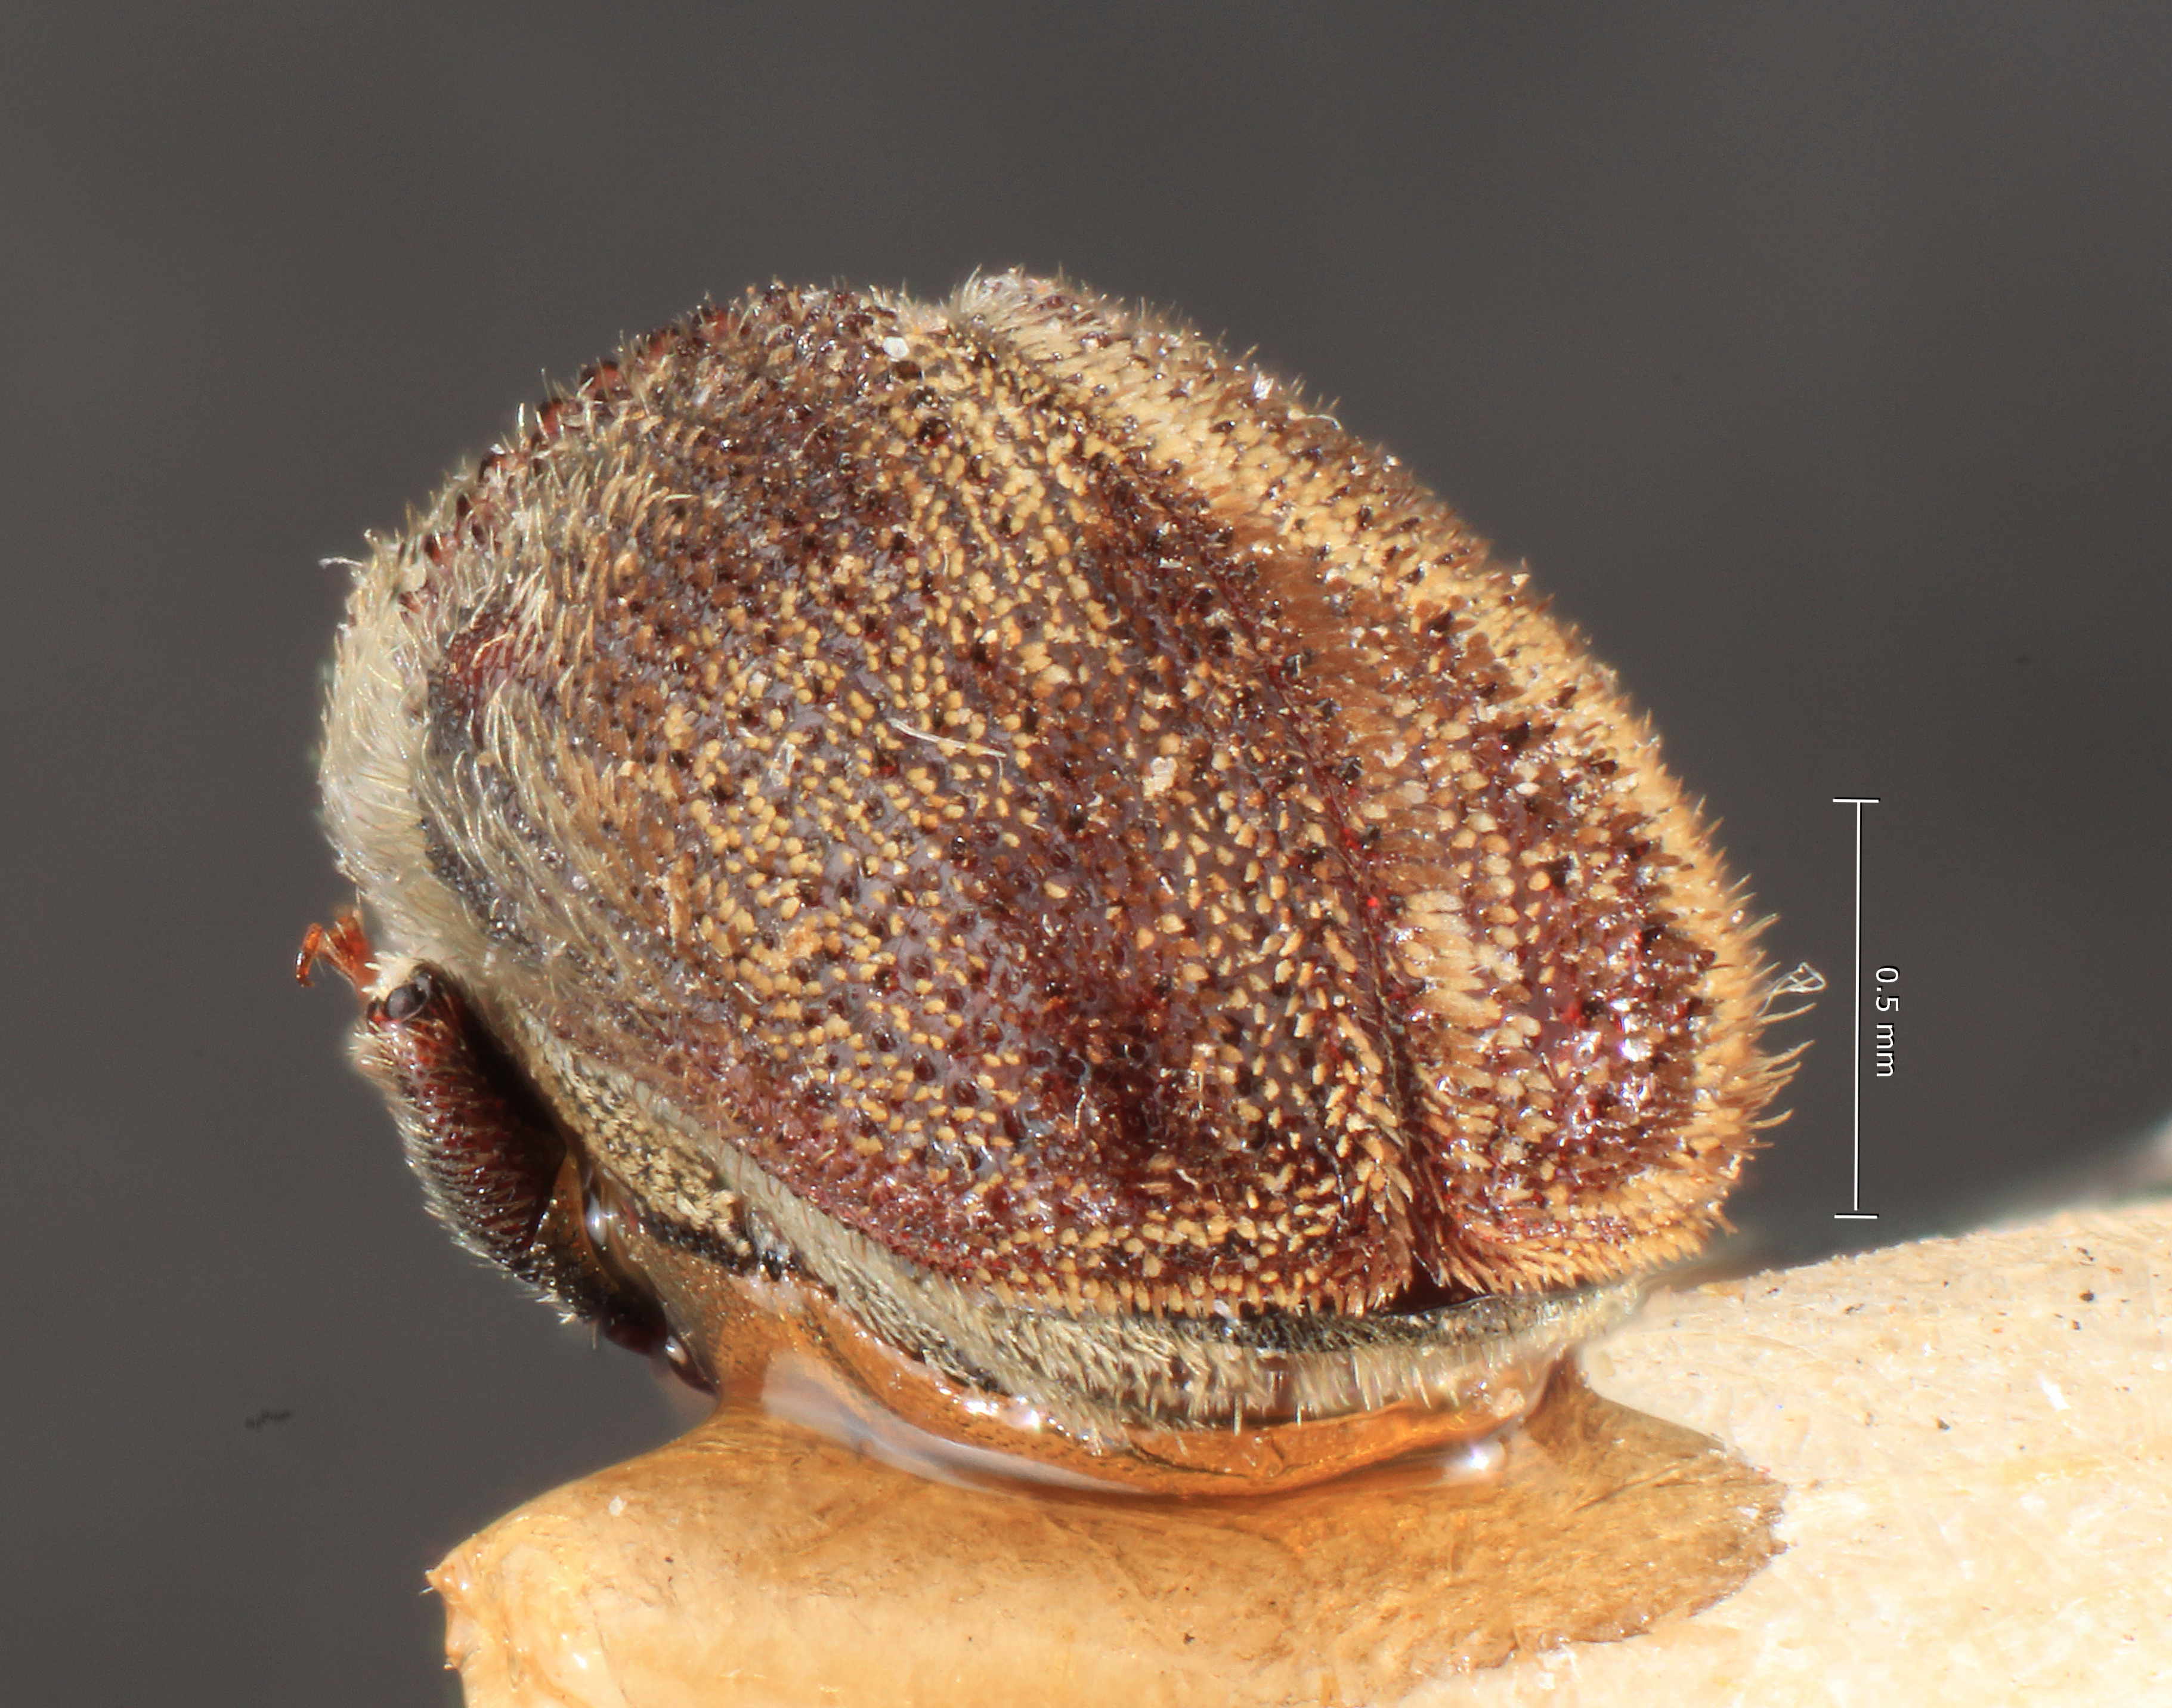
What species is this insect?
Leperisinus tupolevi
